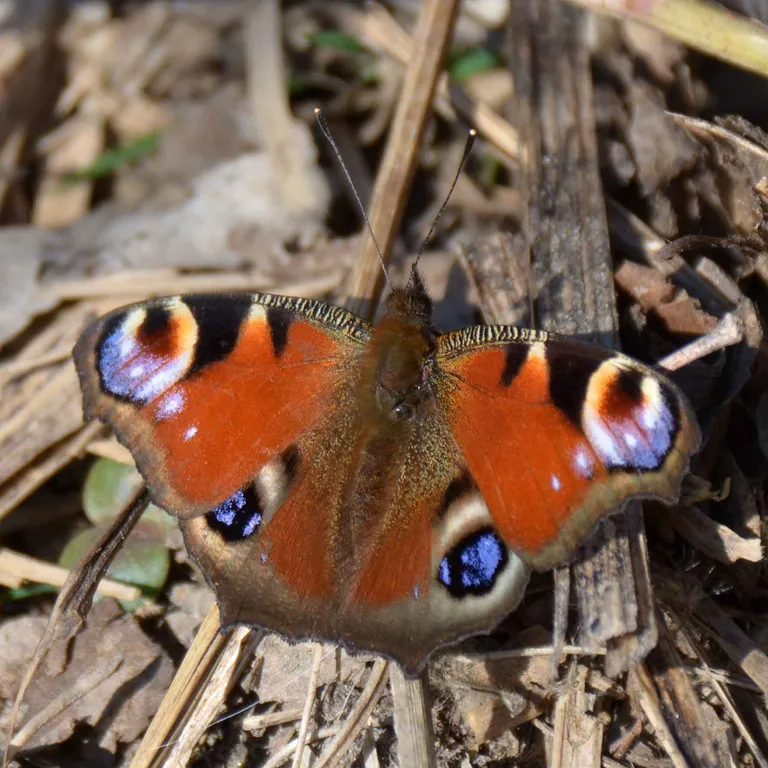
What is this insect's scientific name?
Aglais io
